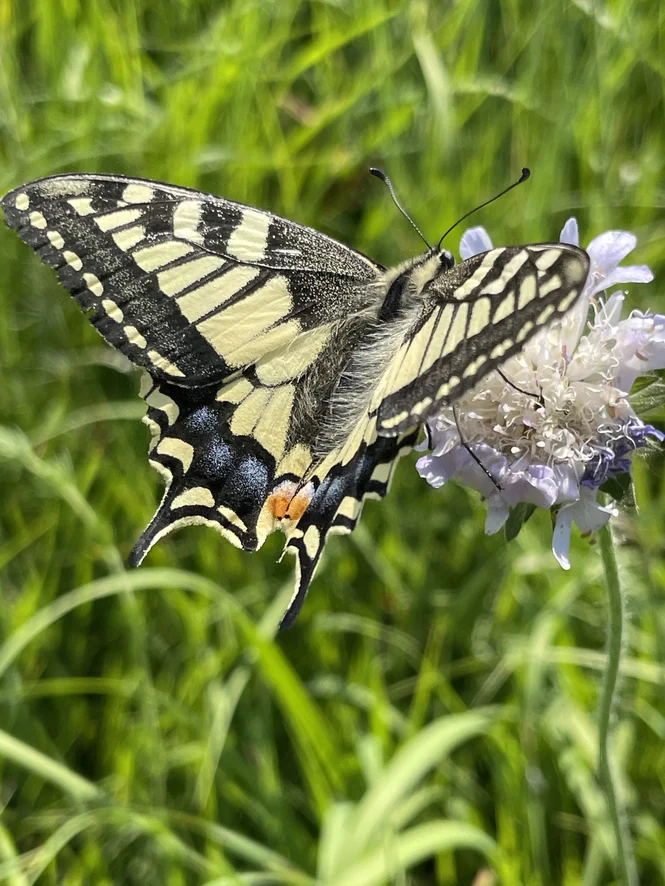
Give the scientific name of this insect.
Papilio machaon
